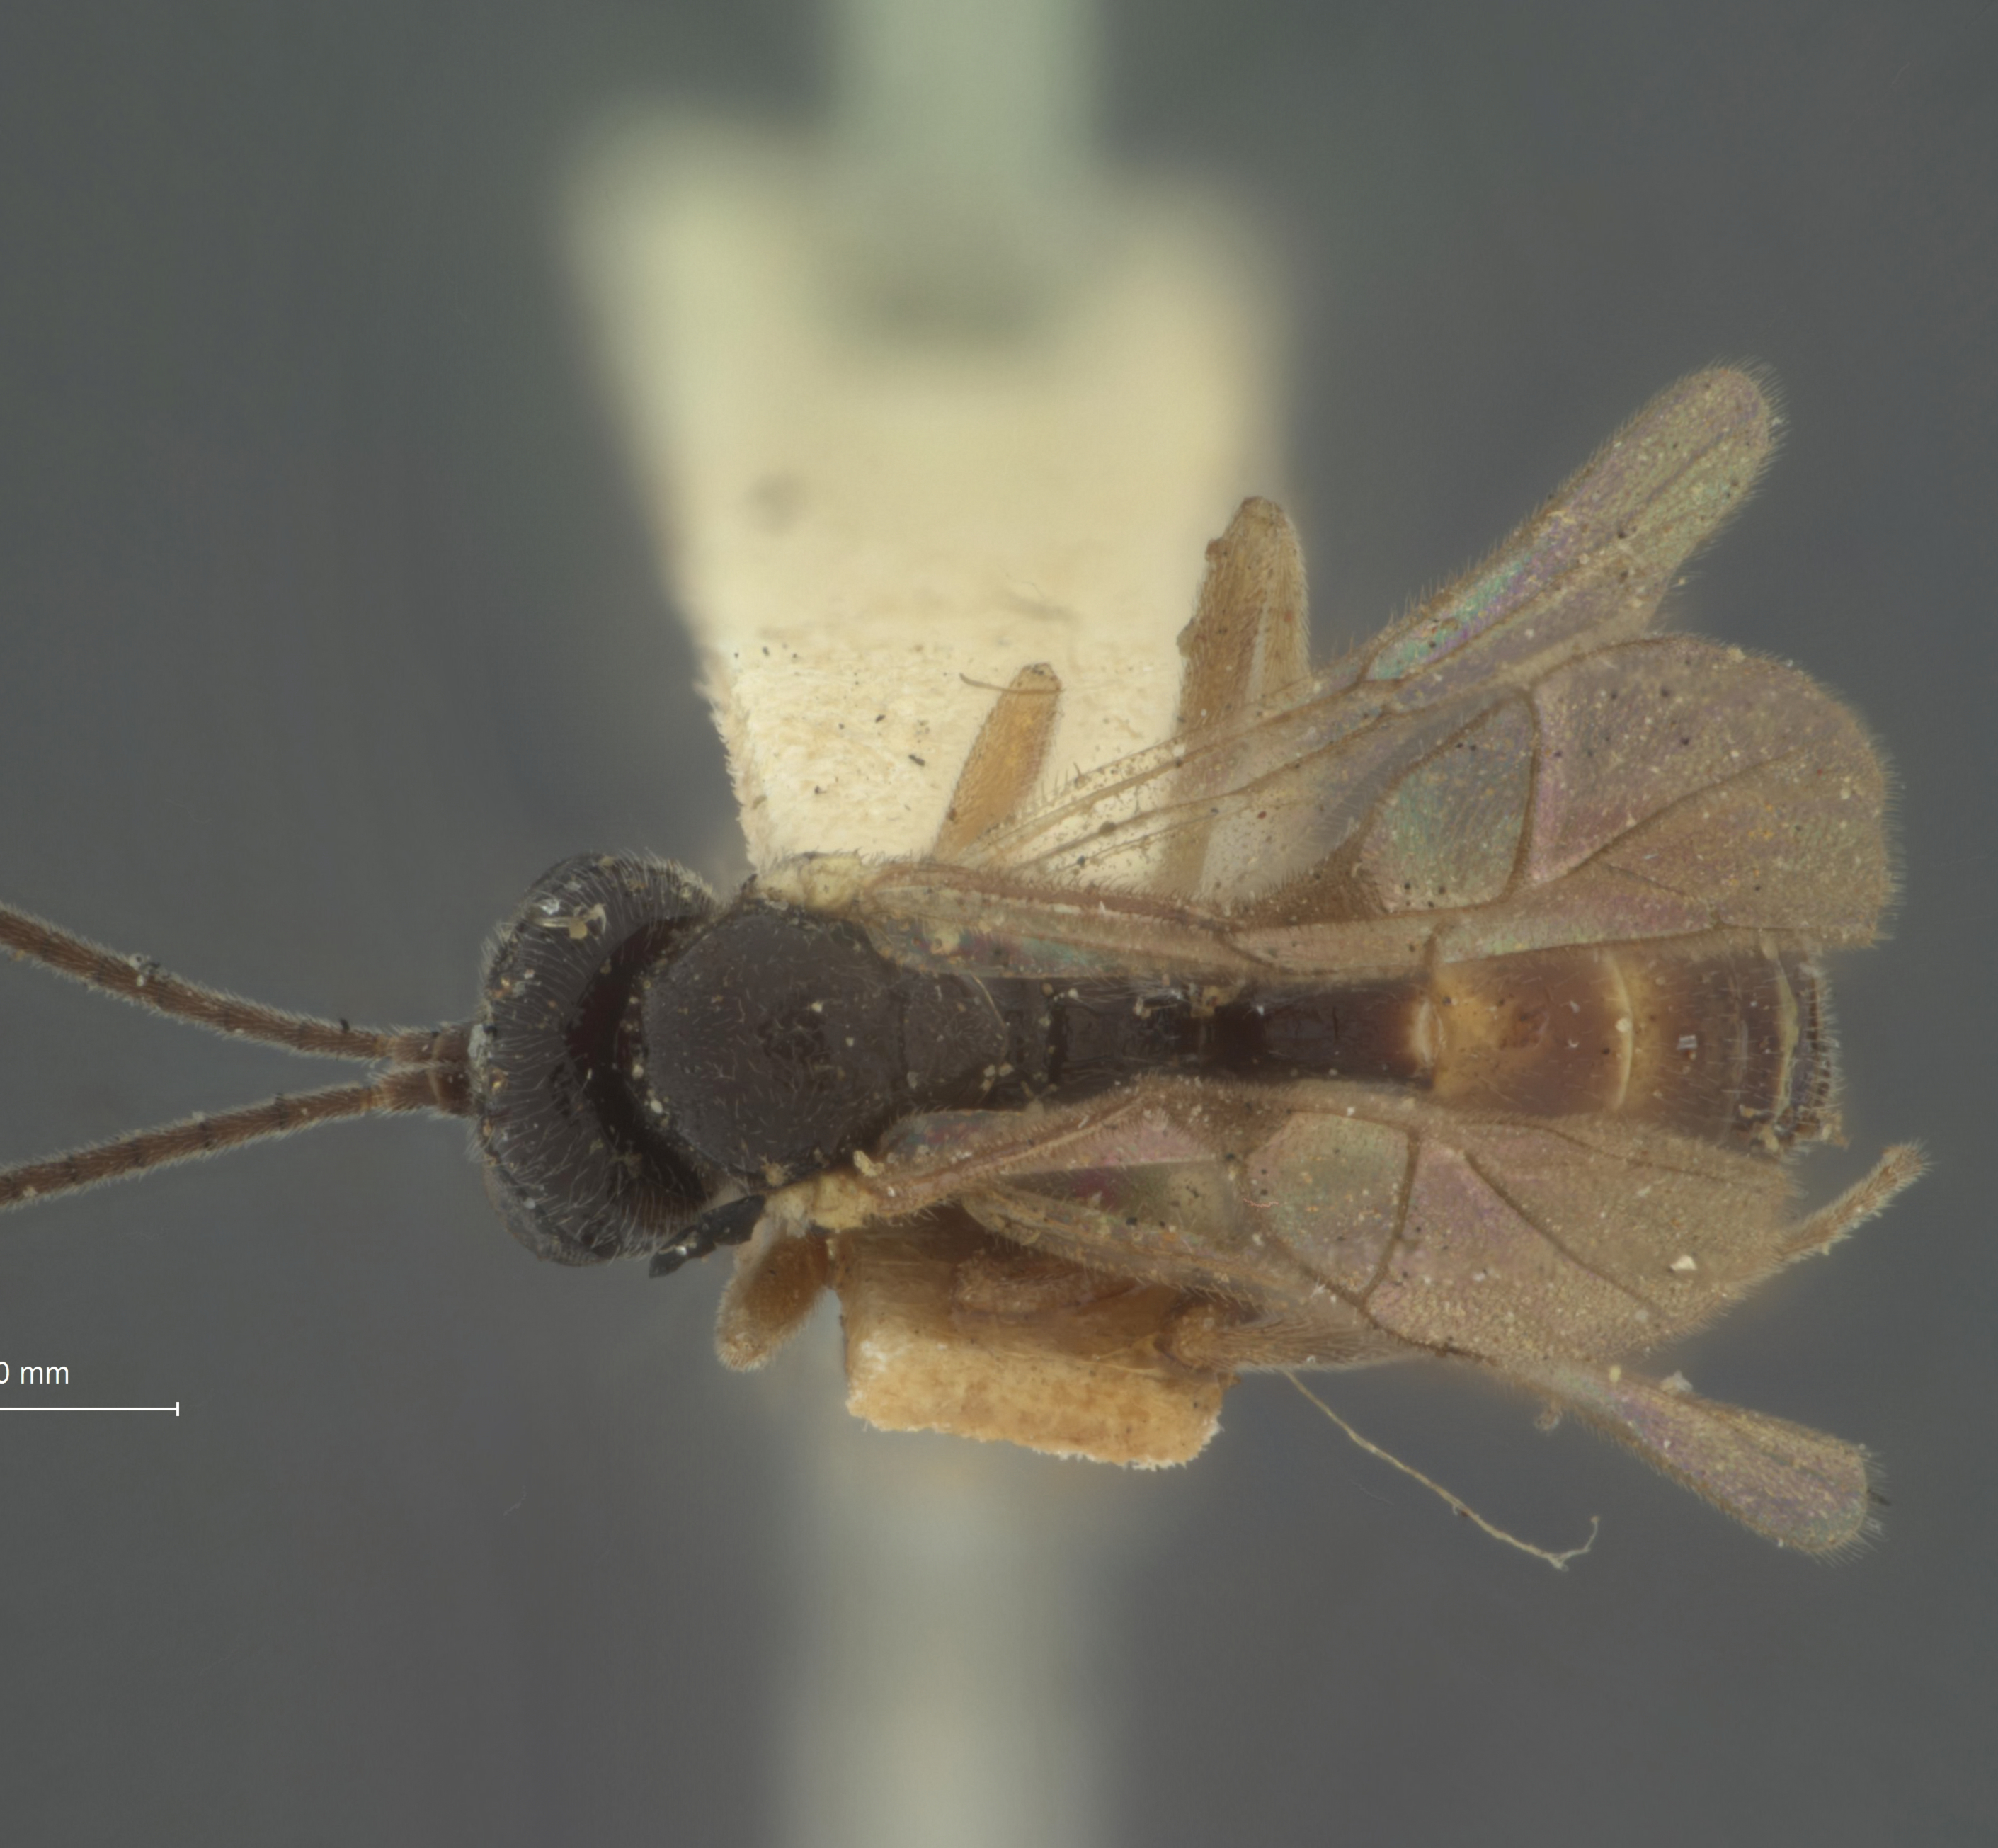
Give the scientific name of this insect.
Orthopelma californicum
